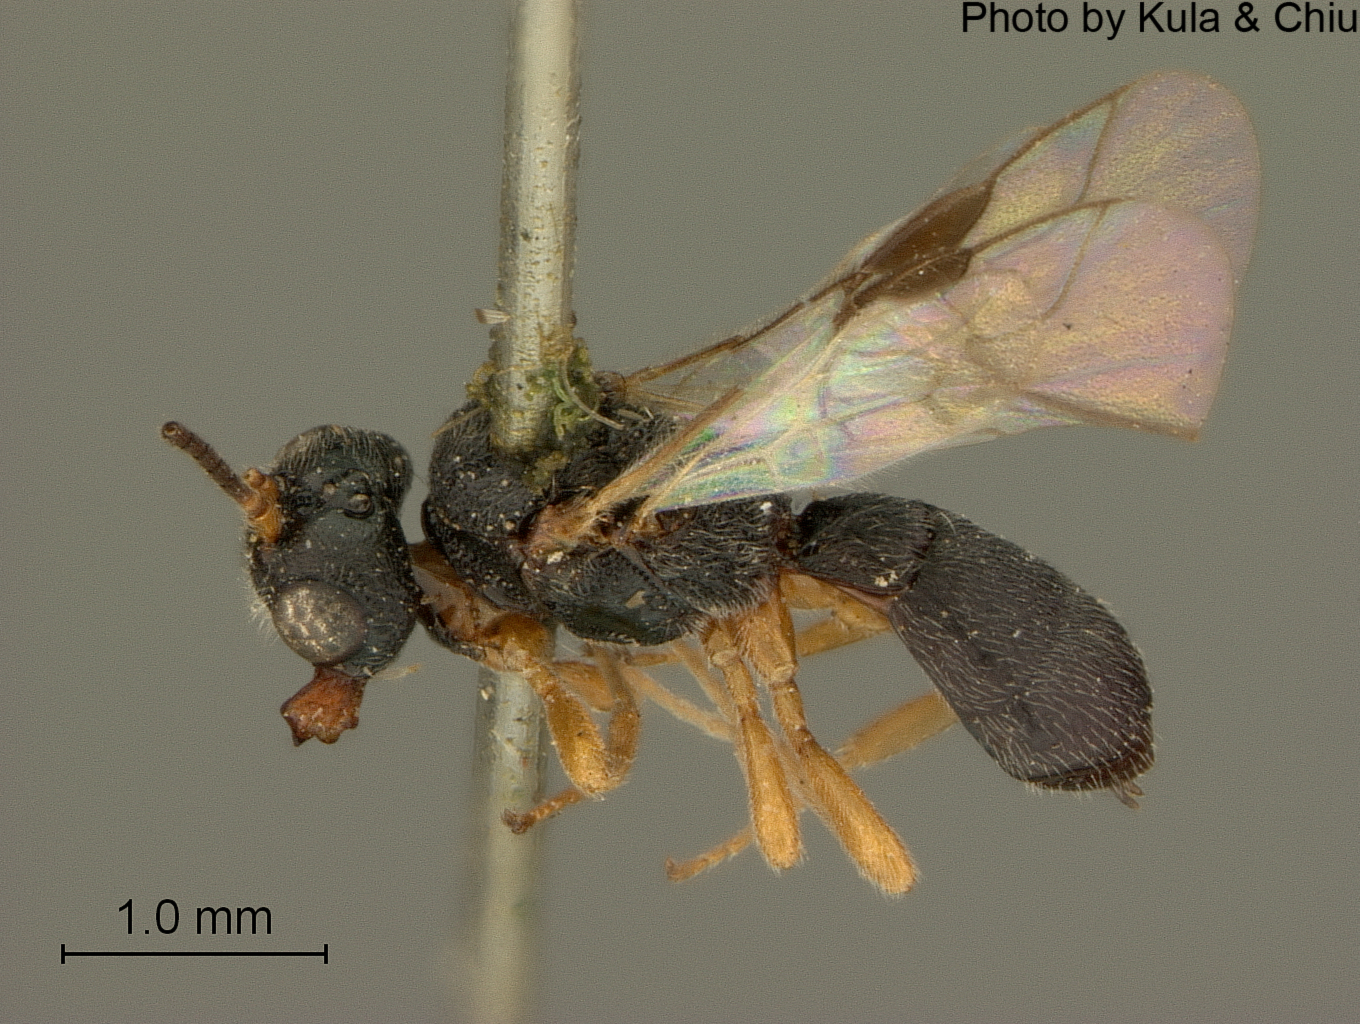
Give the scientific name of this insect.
Oenone belfragei
